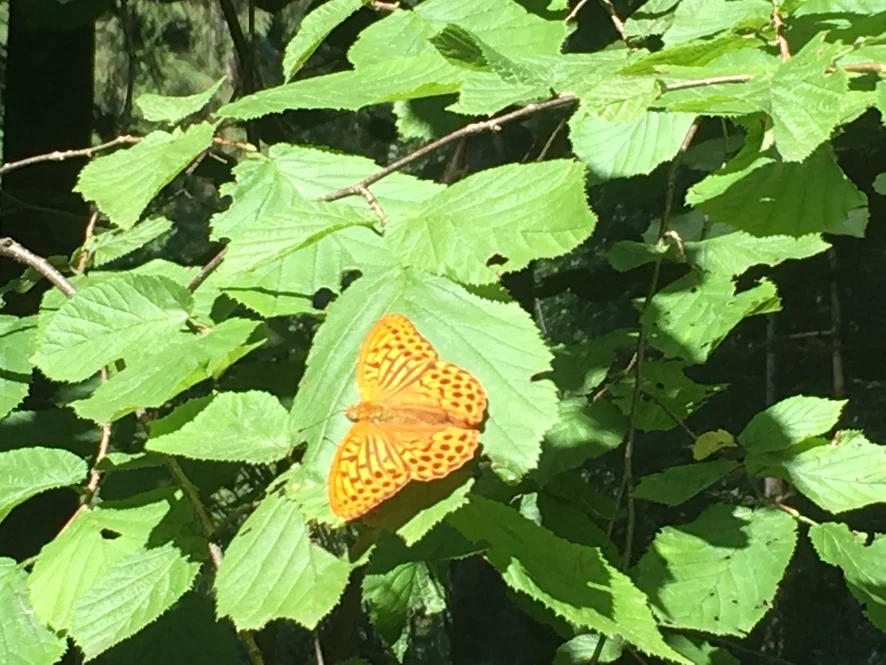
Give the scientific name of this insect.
Argynnis paphia
